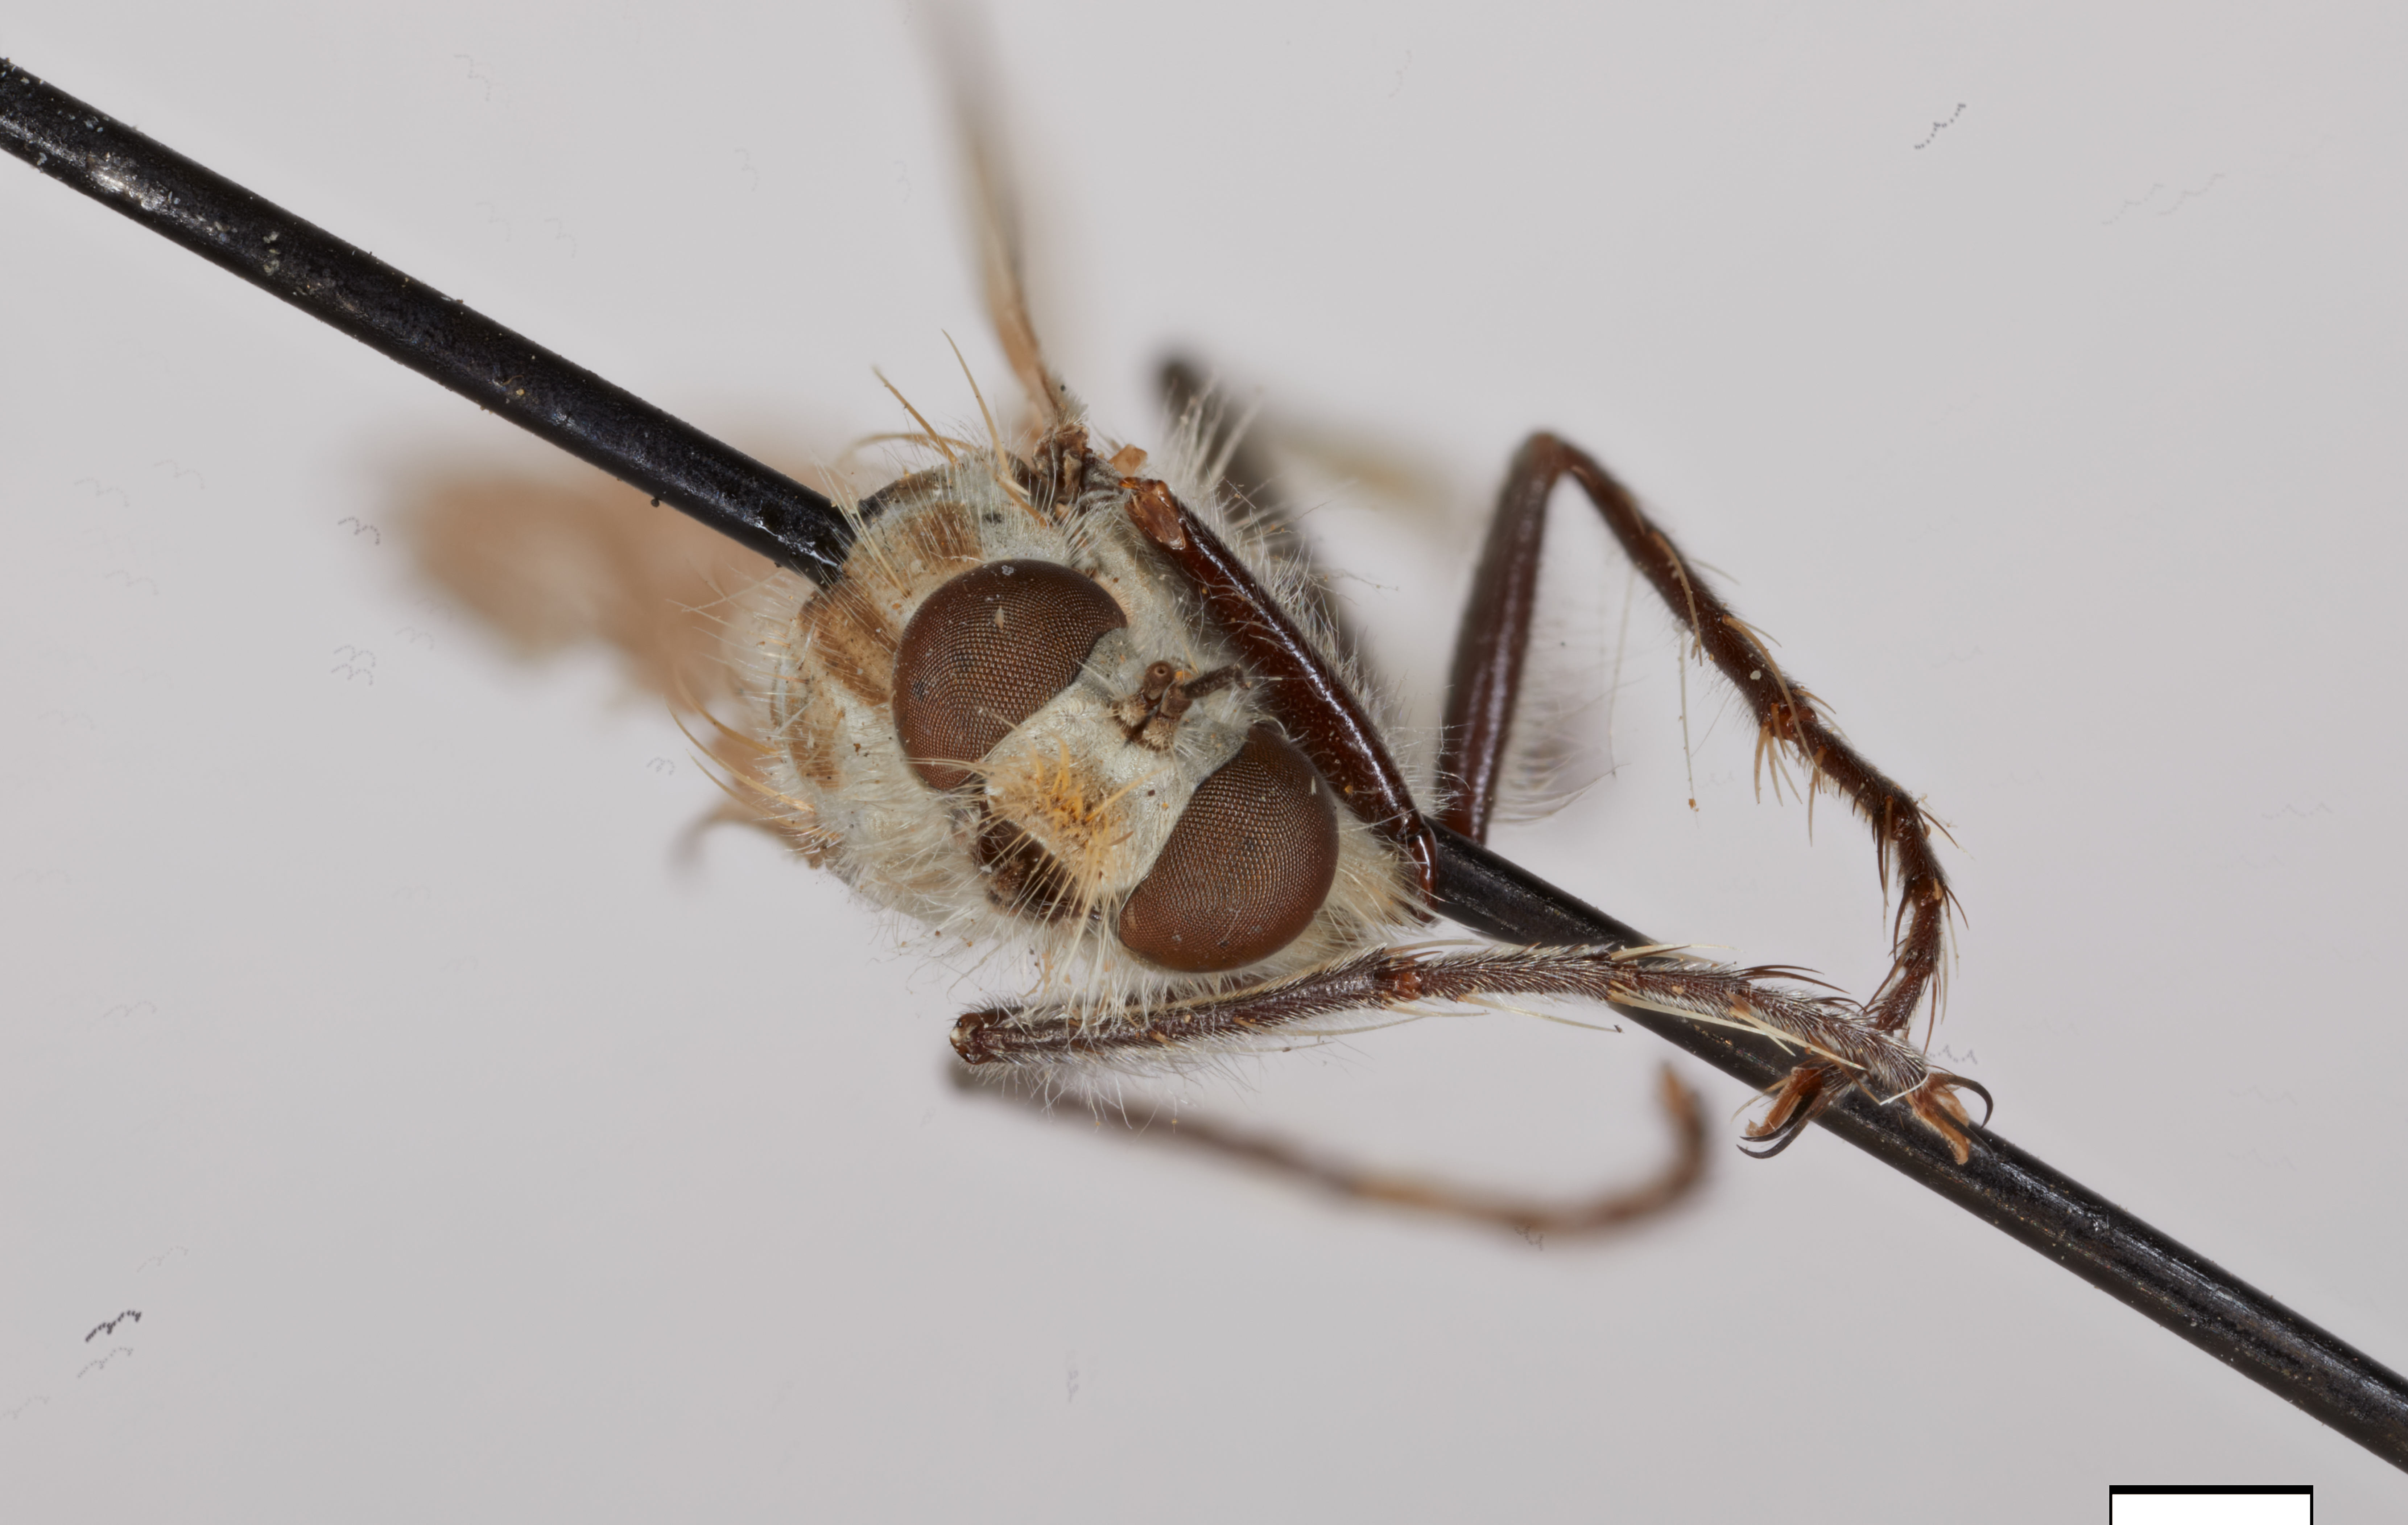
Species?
Graptostylus dolosus
